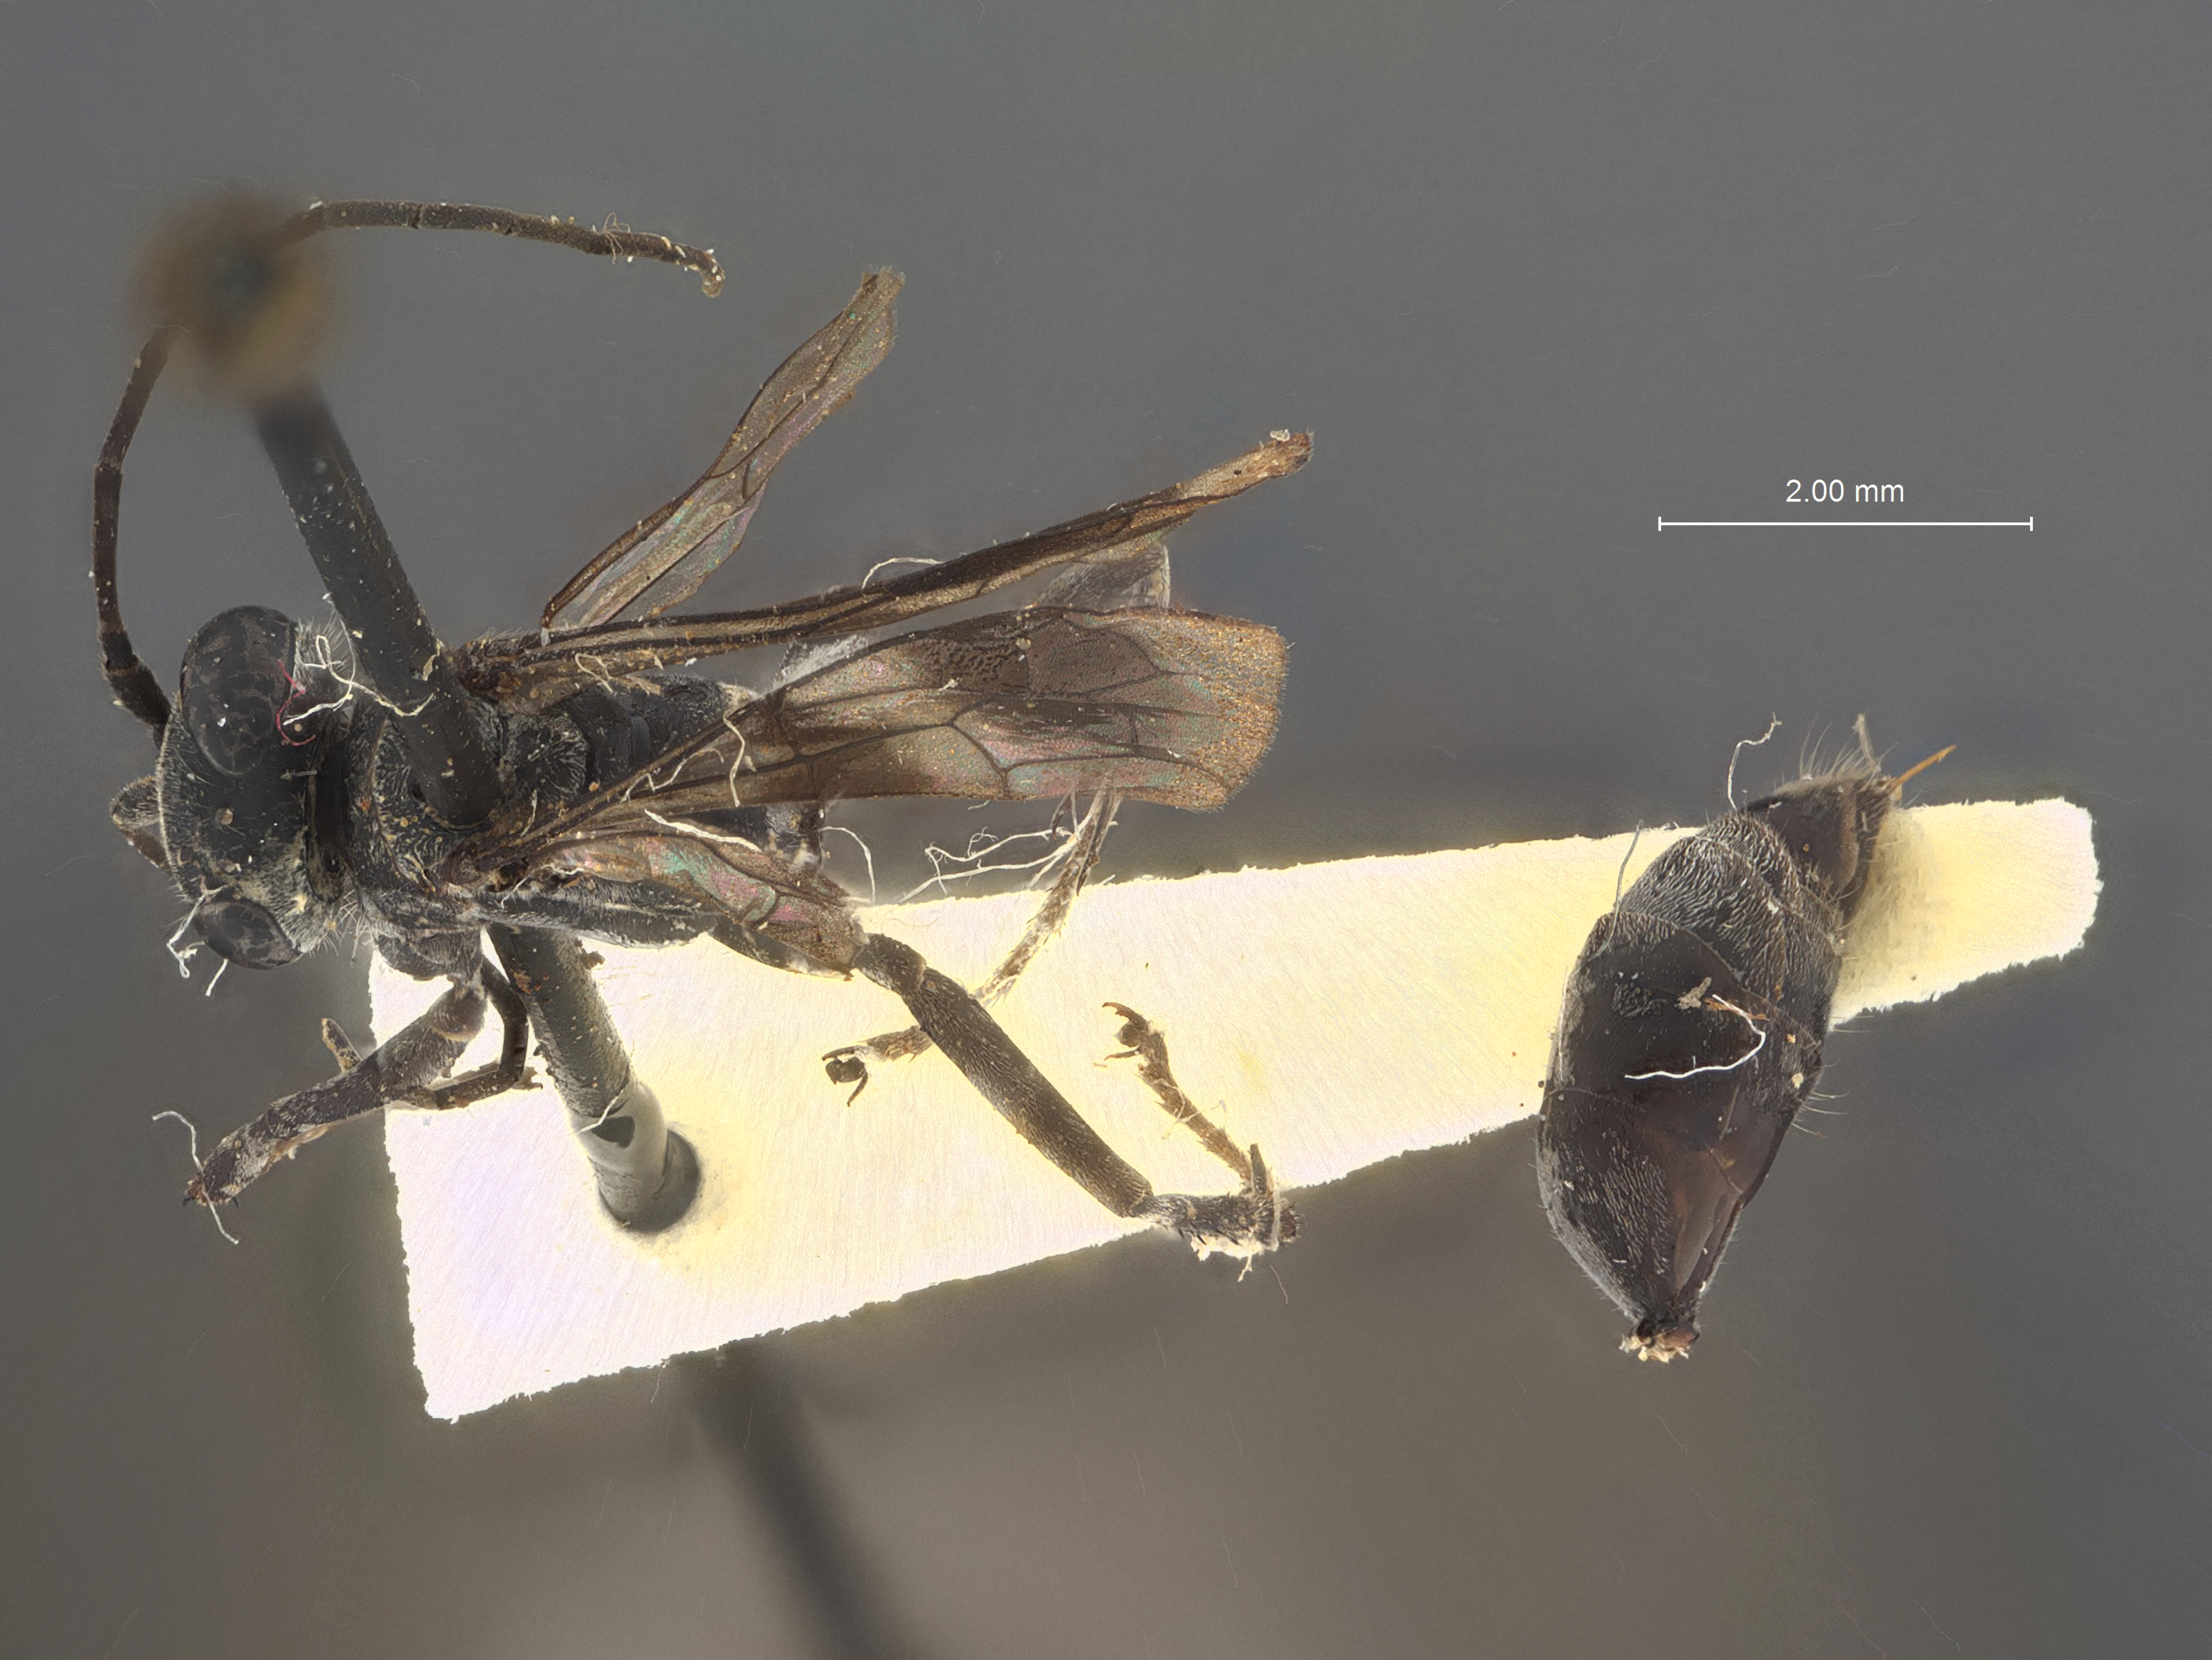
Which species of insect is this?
Calicurgus niger
